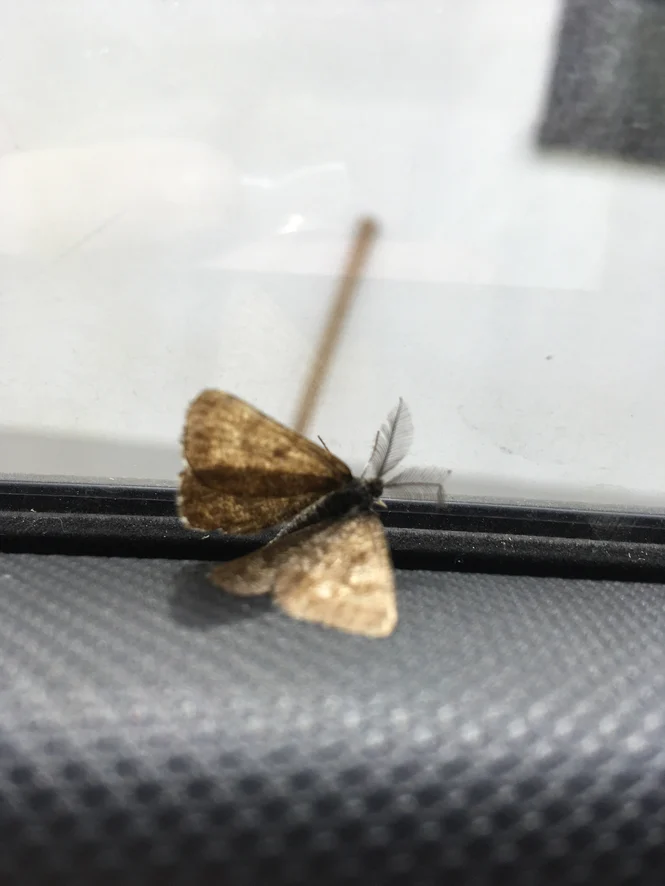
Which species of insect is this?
Ematurga atomaria
